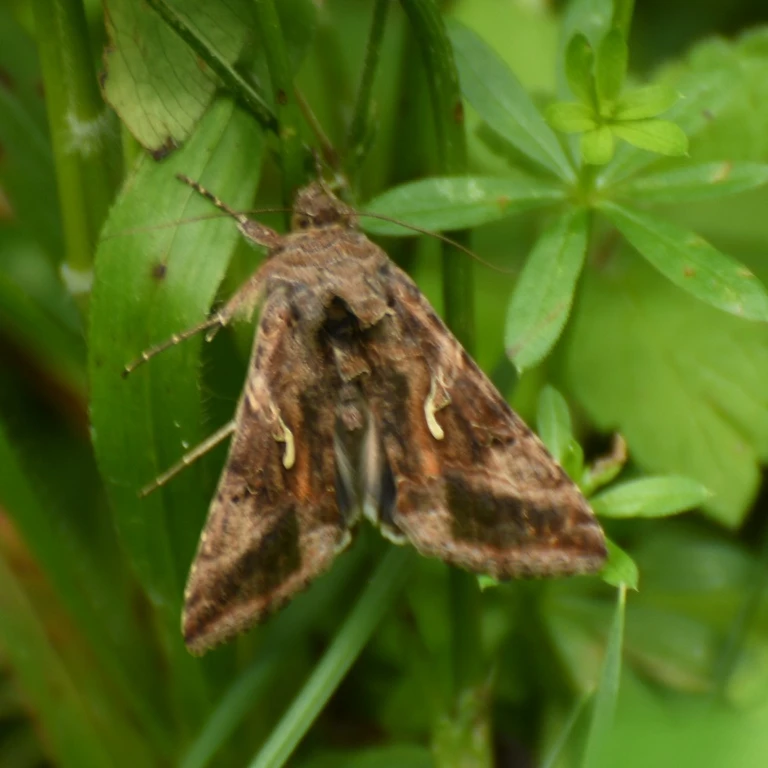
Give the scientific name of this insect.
Autographa gamma
